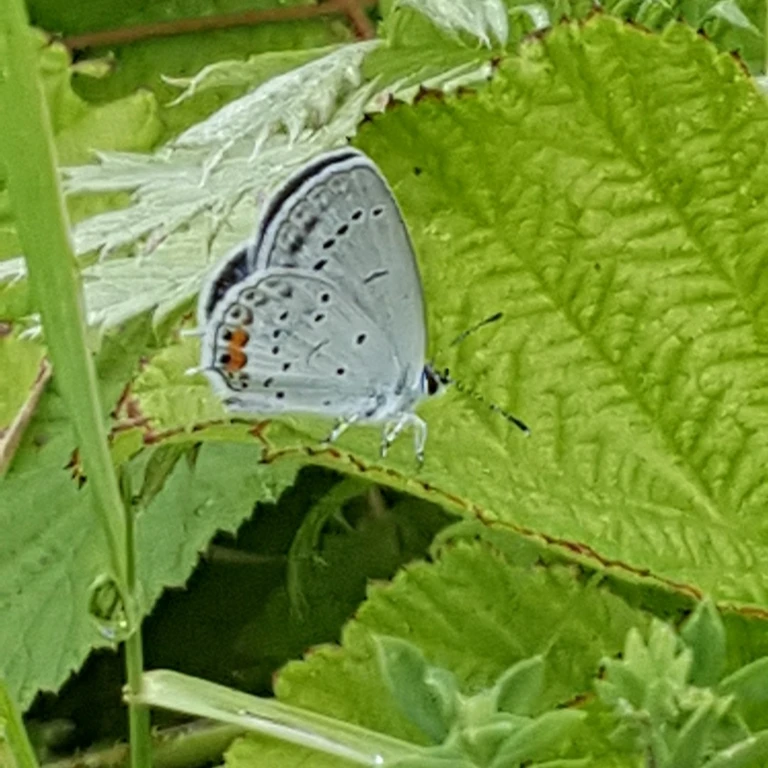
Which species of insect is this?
Cupido argiades (also Elkalyce argiades)
